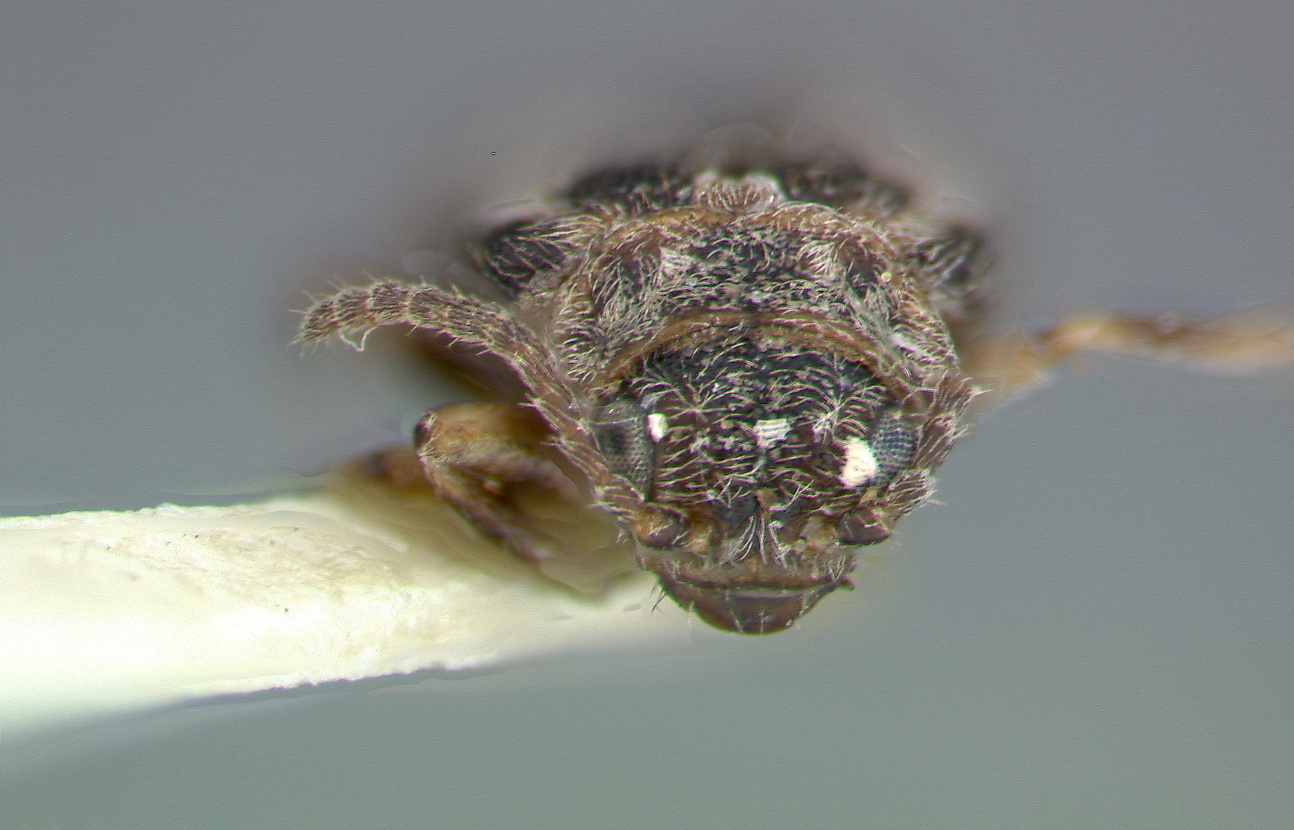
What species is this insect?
Monoxia apicalis
